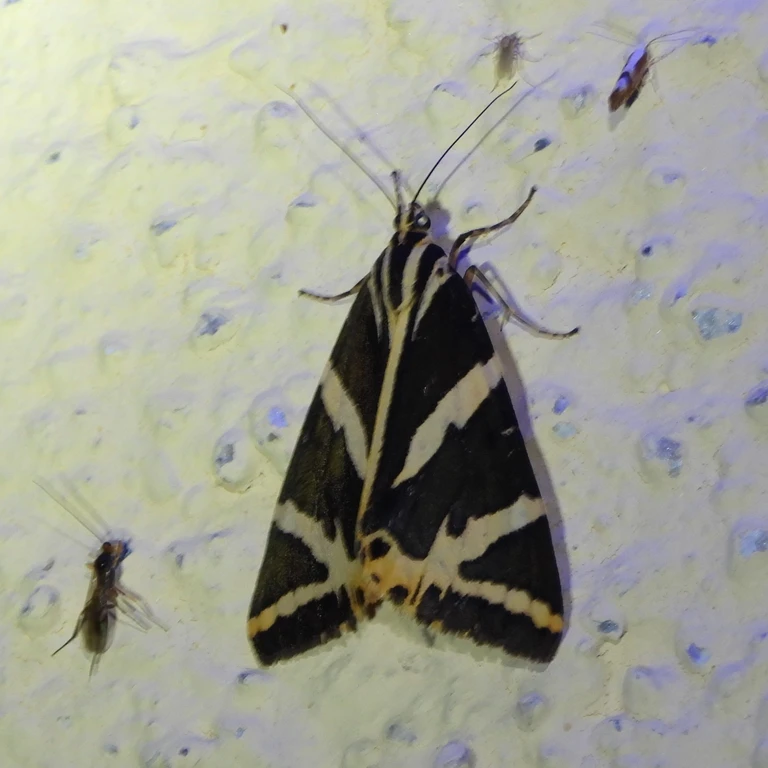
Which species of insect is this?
Euplagia quadripunctaria
